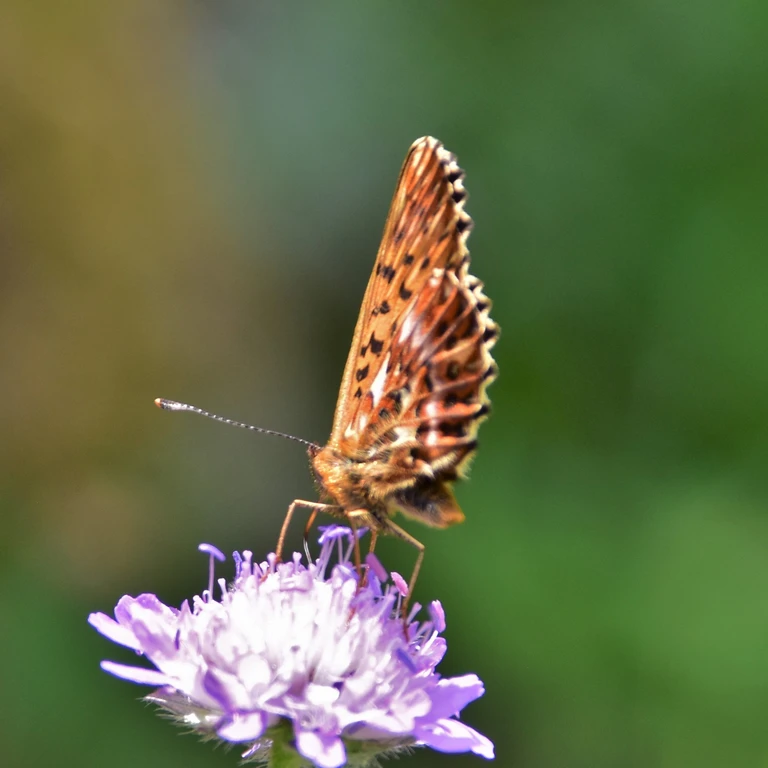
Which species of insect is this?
Boloria titania
